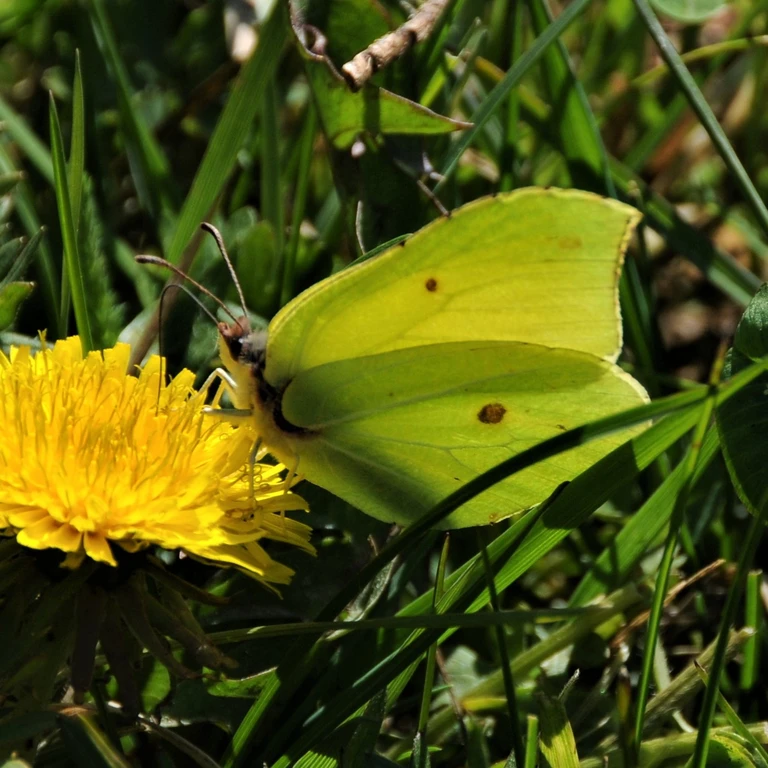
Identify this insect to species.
Gonepteryx rhamni
